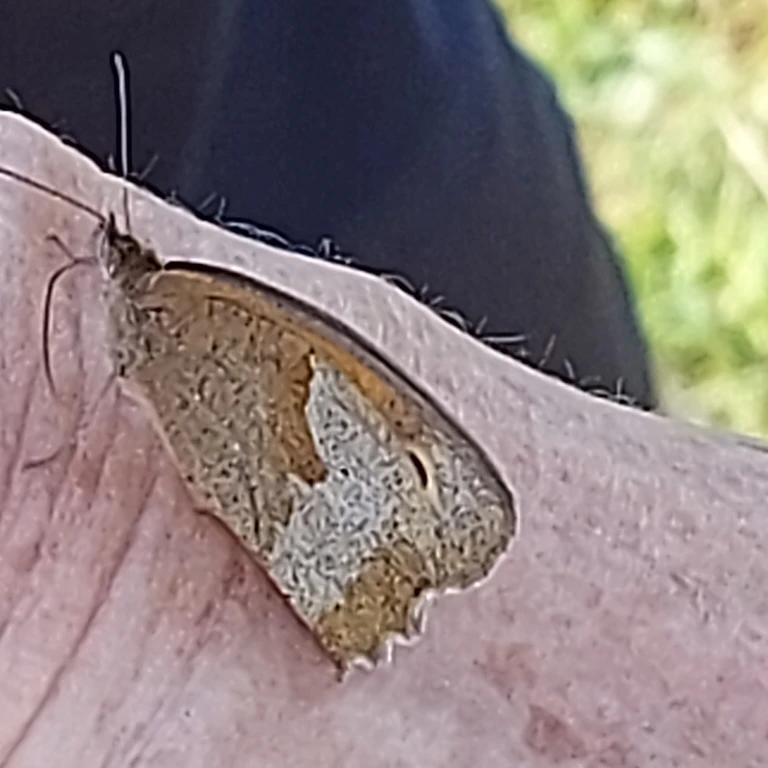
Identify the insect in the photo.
Maniola jurtina
